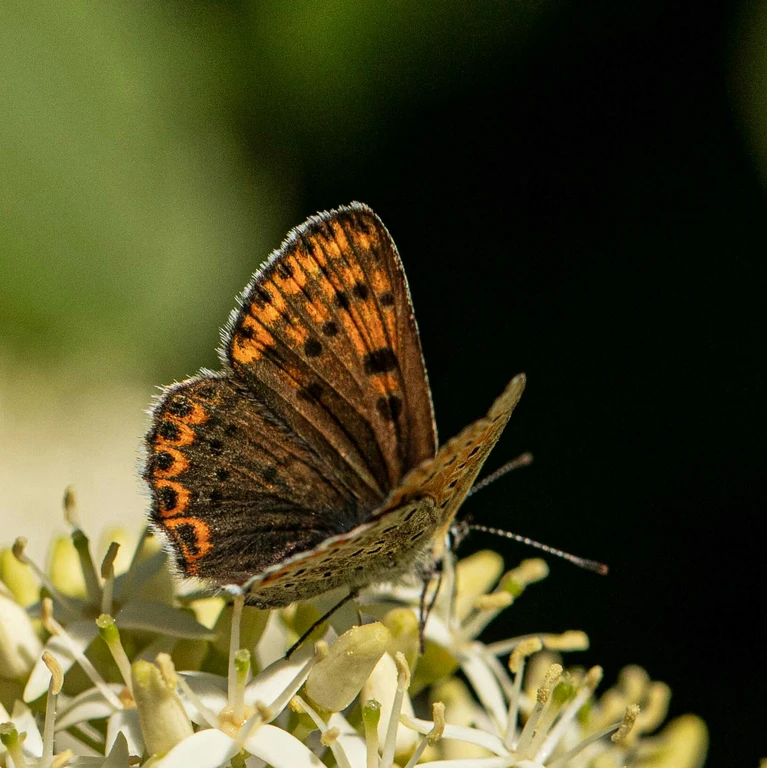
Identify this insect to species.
Lycaena tityrus (also Loweia tityrus)
